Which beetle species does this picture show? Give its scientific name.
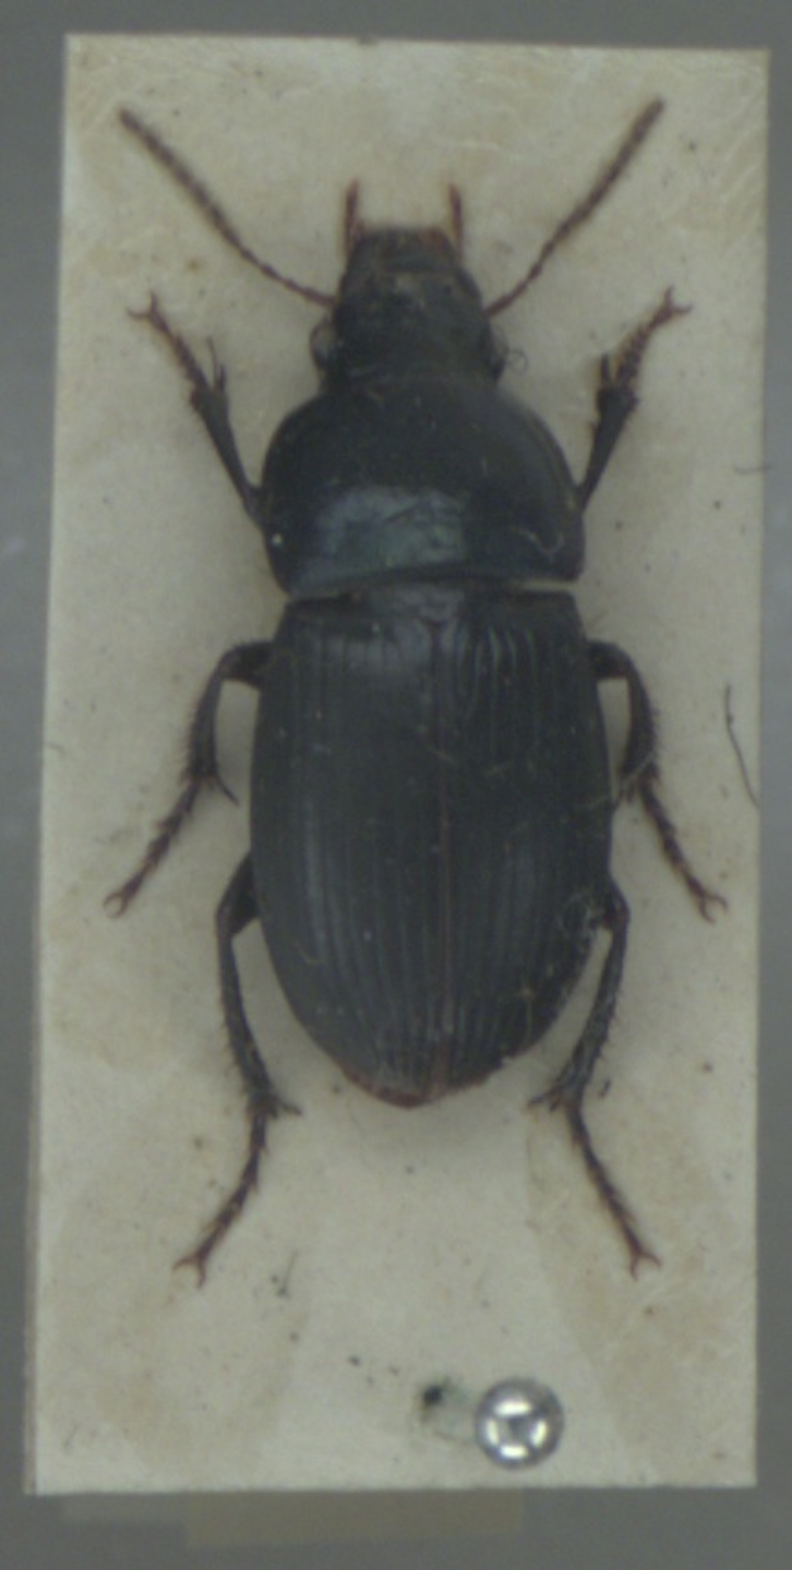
Harpalus dimidiatus
